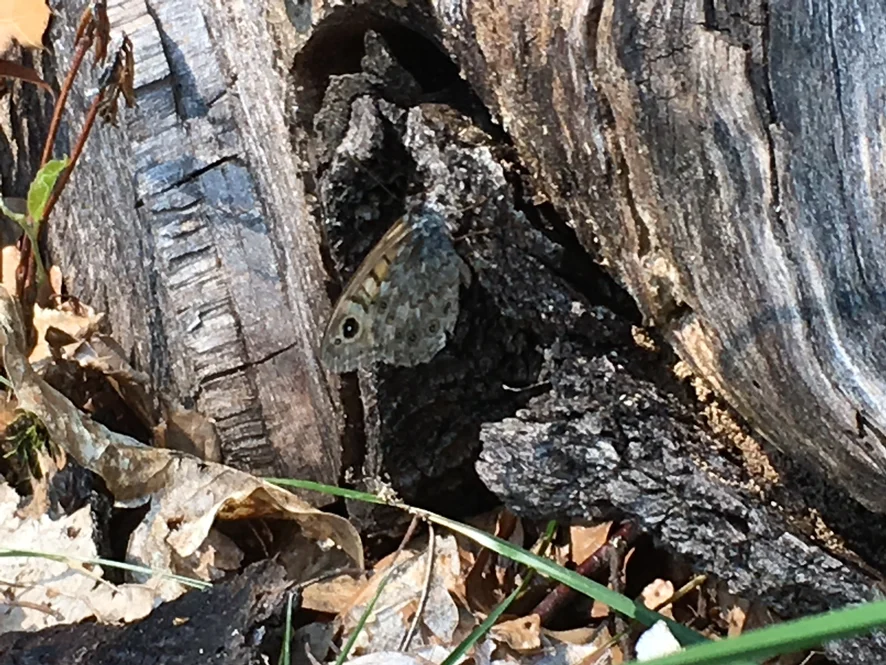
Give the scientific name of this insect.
Lasiommata megera (also Pararge megera)
